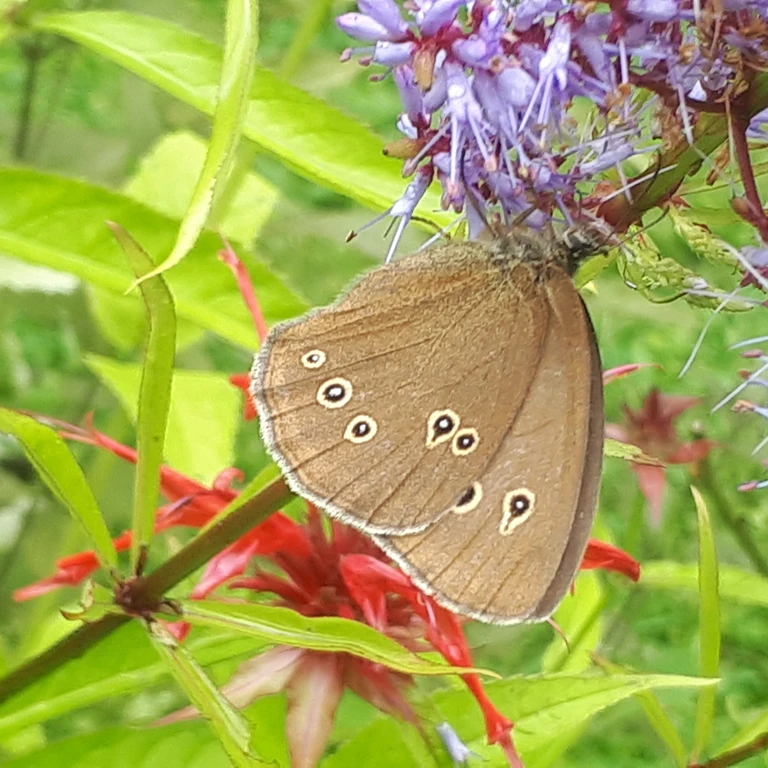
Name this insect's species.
Aphantopus hyperantus
